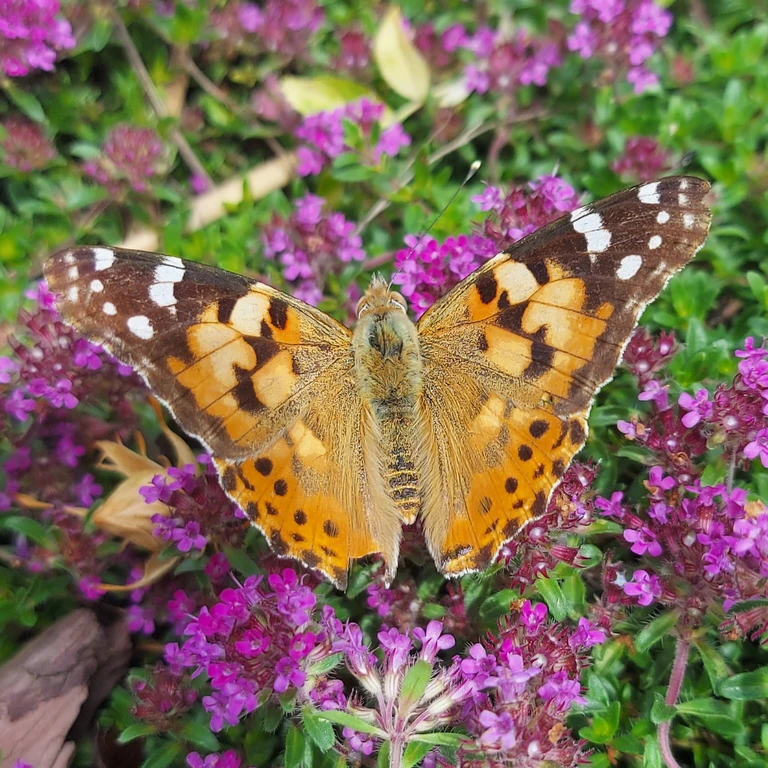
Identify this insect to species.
Vanessa cardui
